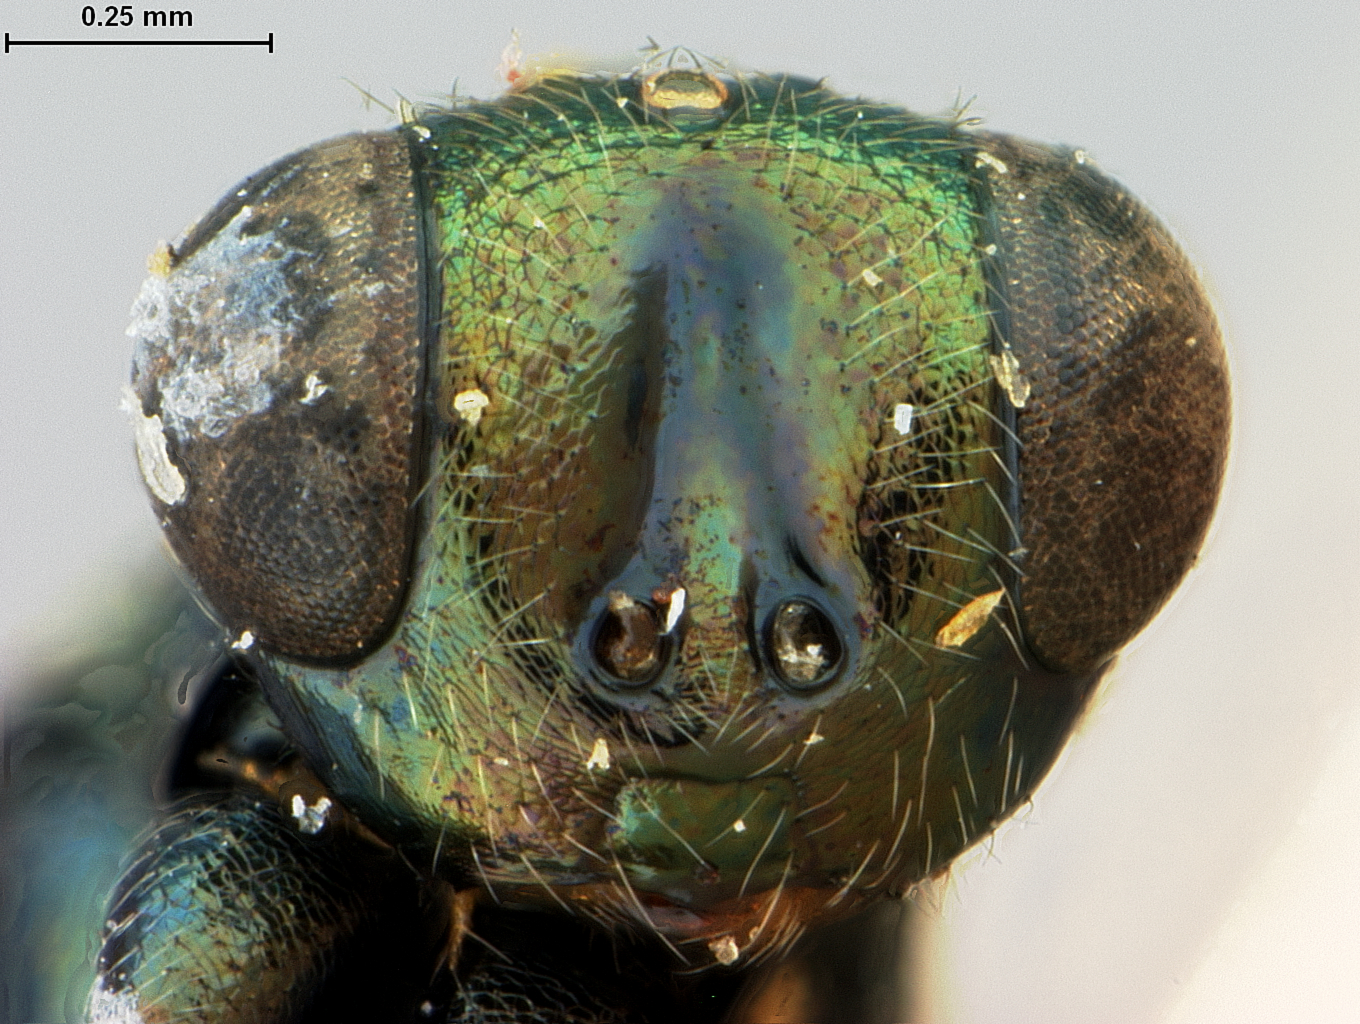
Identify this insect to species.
Mesolelaps cyaneiventris
